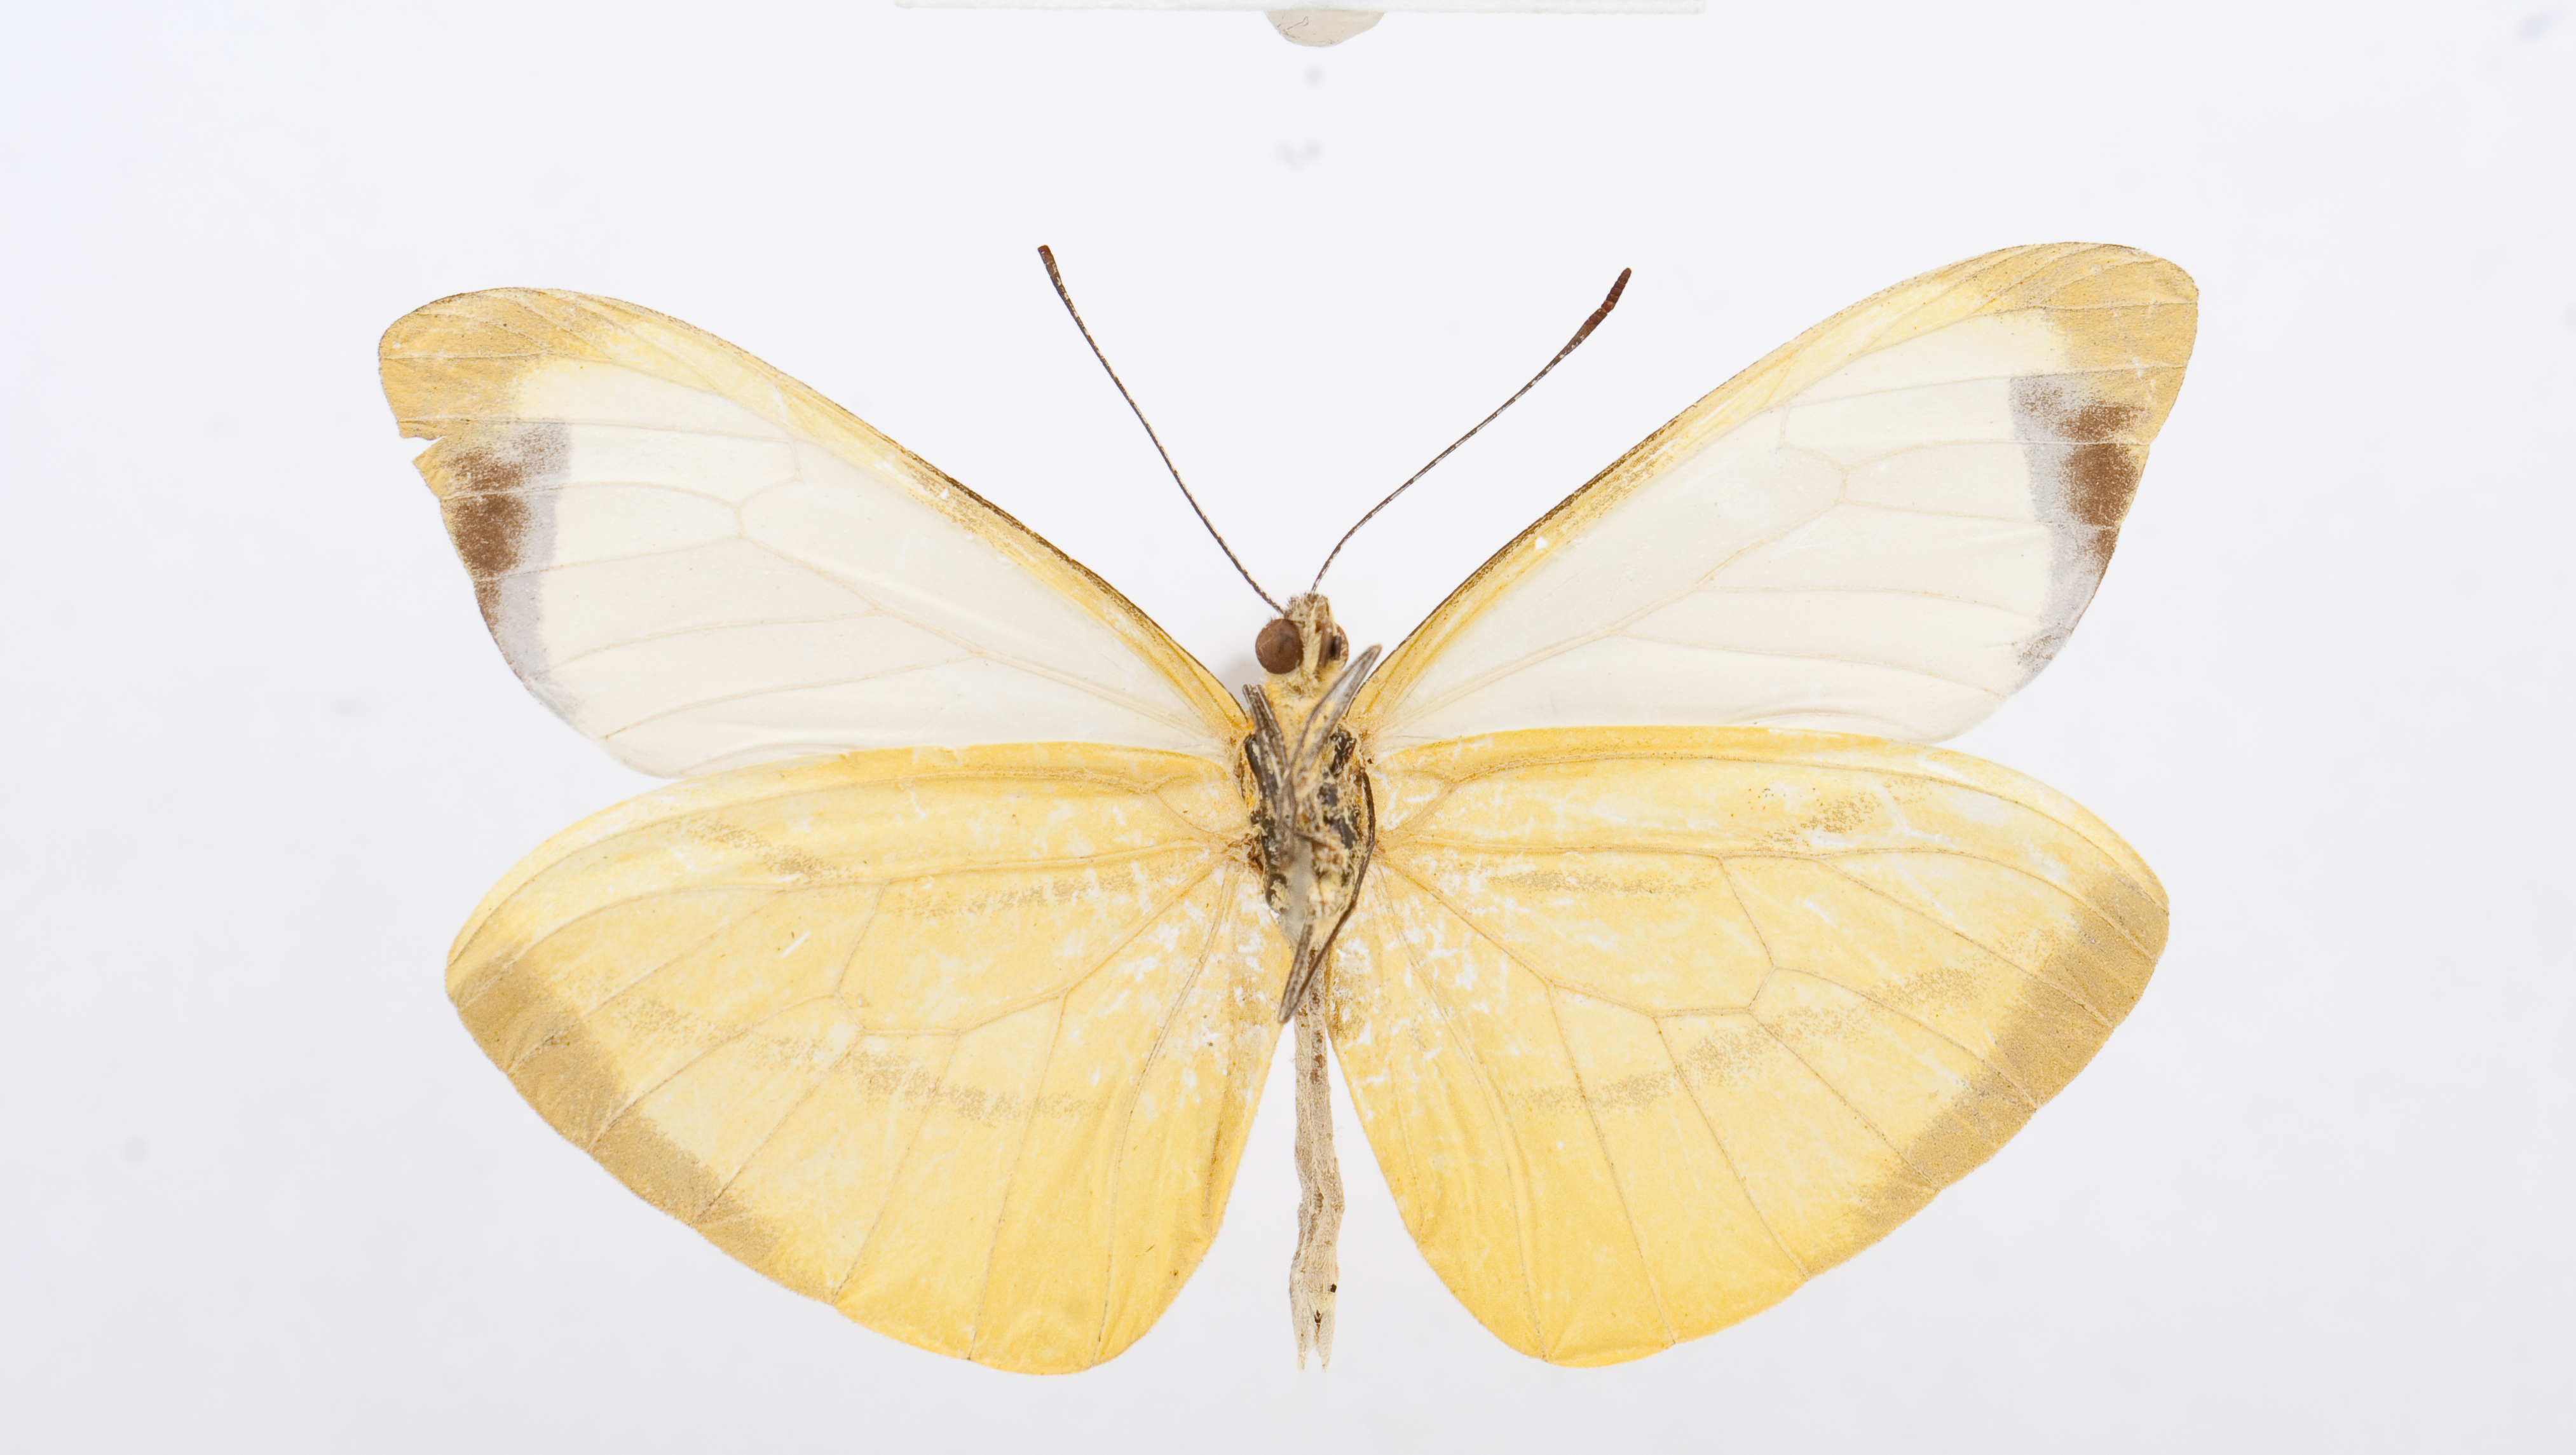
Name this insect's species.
Enantia limnorina
